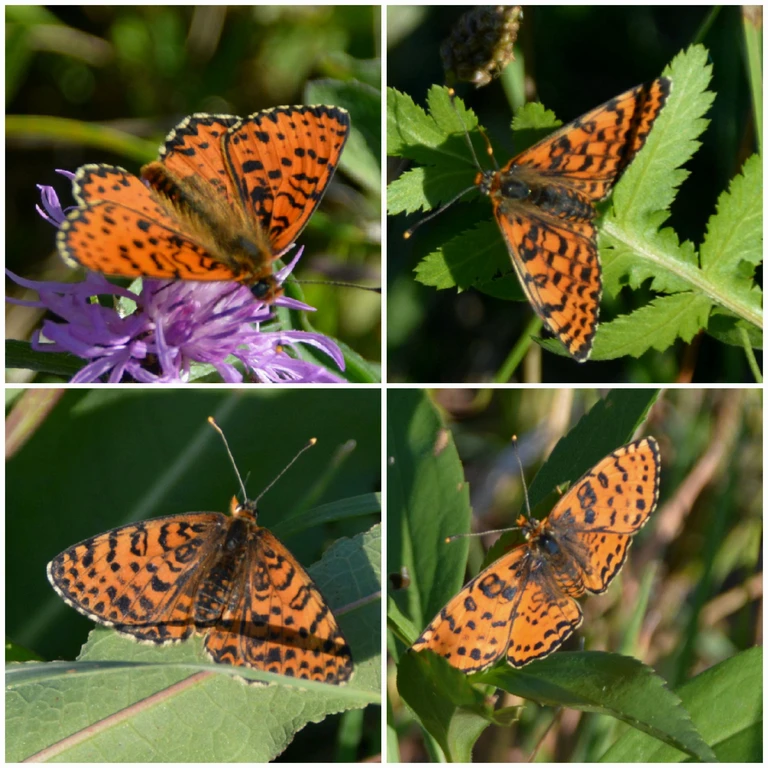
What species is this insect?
Melitaea didyma
